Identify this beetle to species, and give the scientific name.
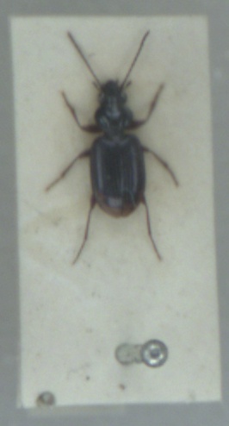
Bembidion lunulatum
